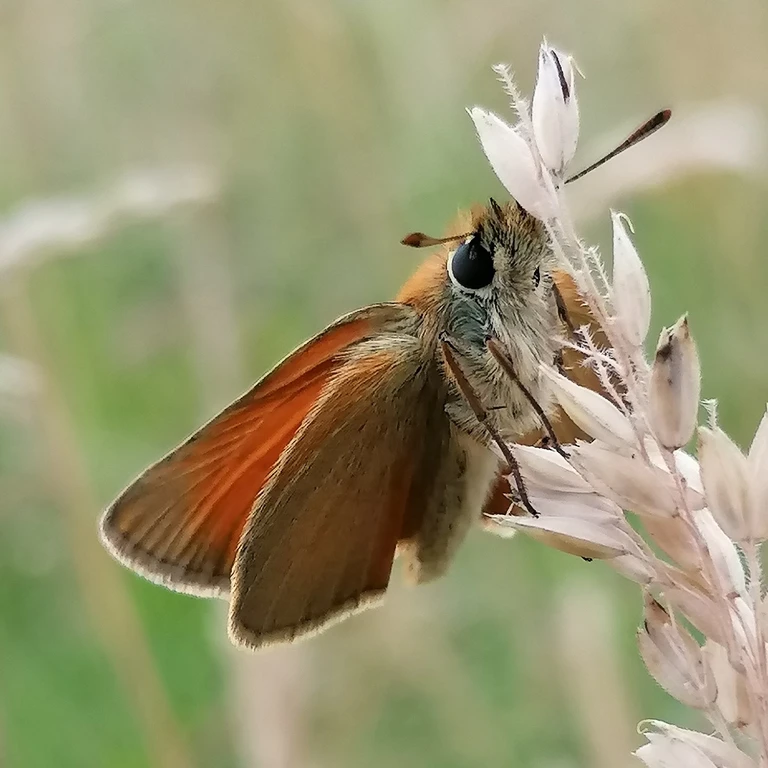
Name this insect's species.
Thymelicus sylvestris
